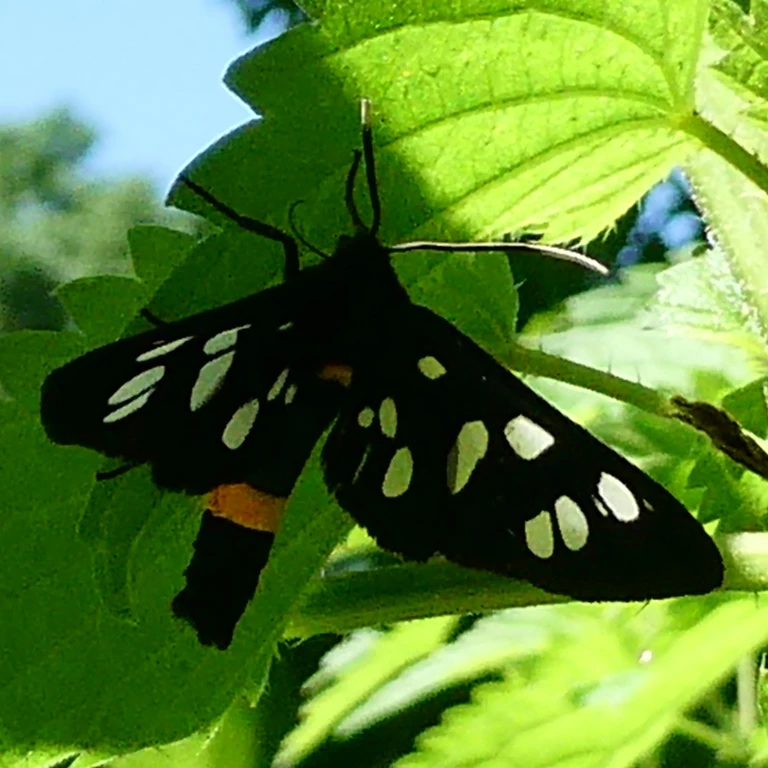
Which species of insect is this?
Amata phegea
